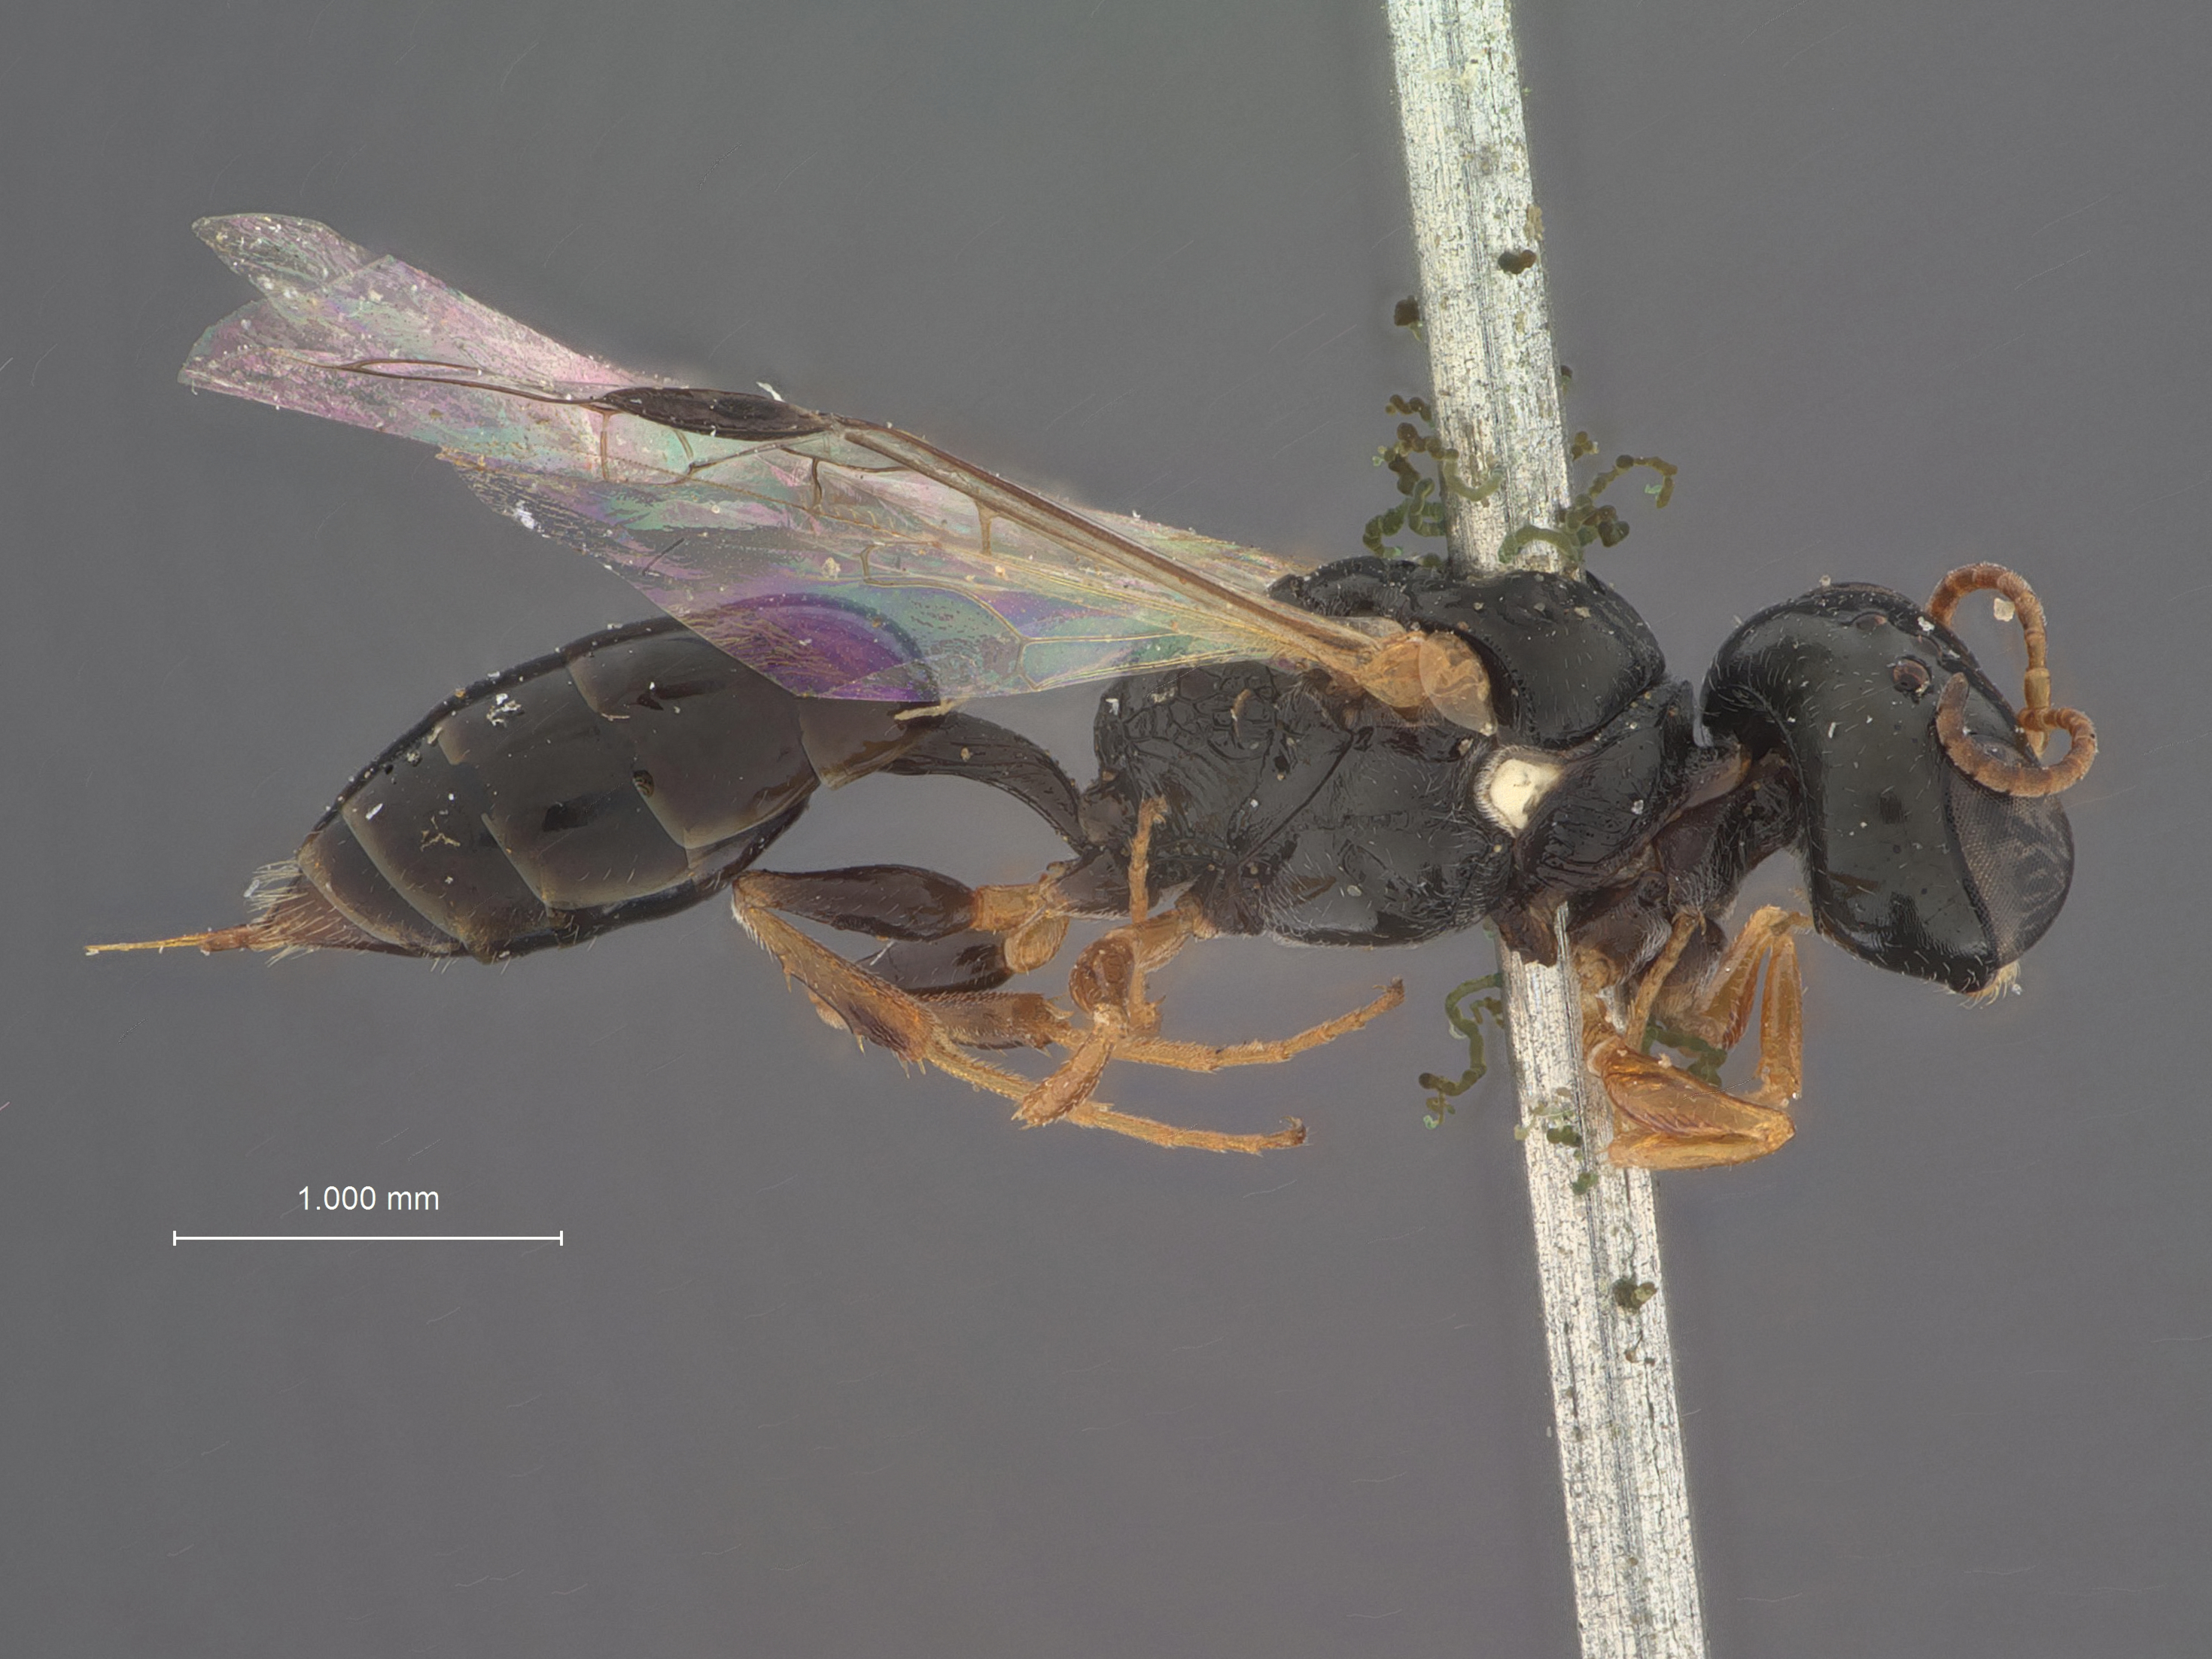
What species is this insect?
Stigmus inordinatus
